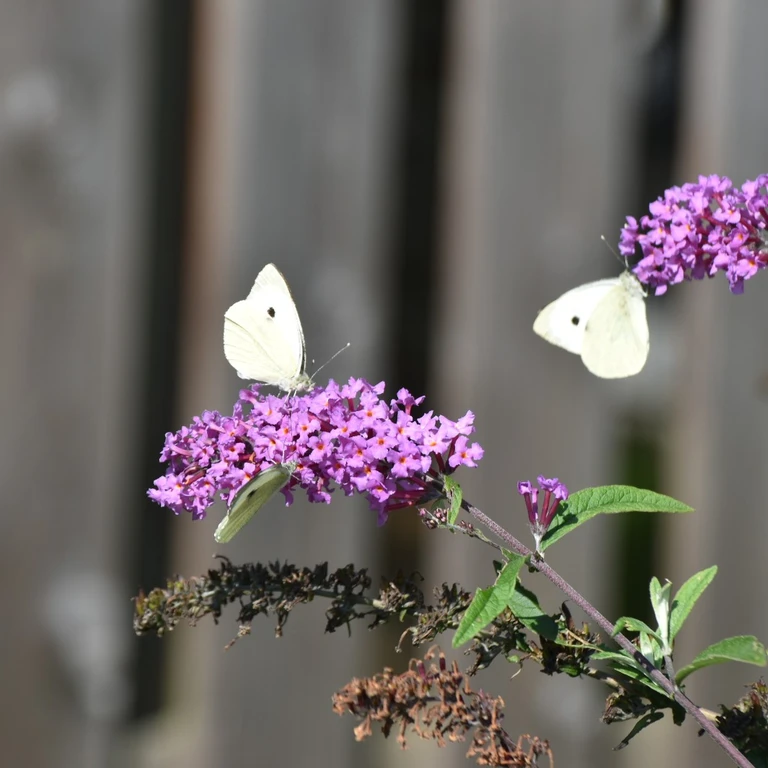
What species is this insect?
Pieris brassicae
